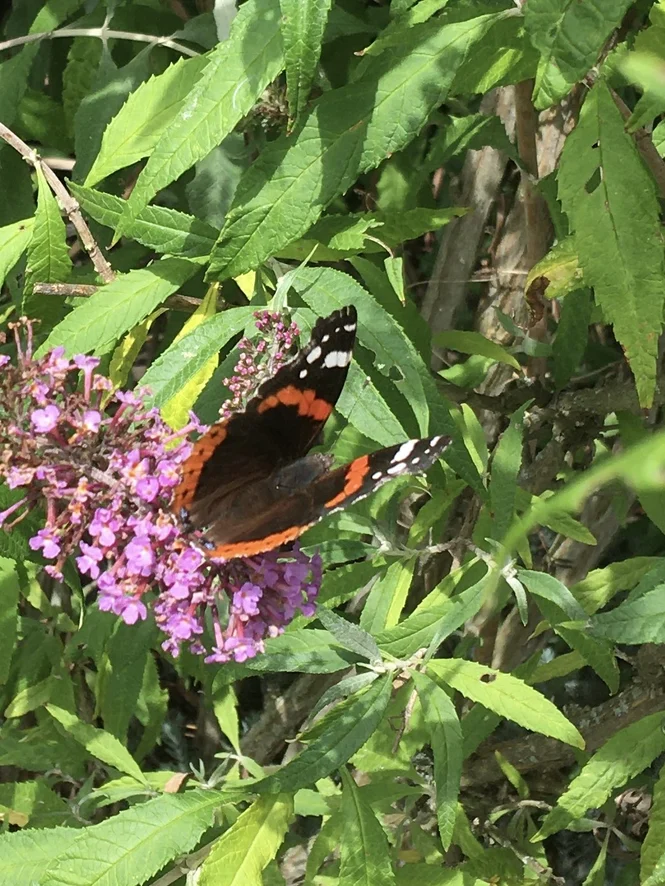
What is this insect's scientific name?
Vanessa atalanta
